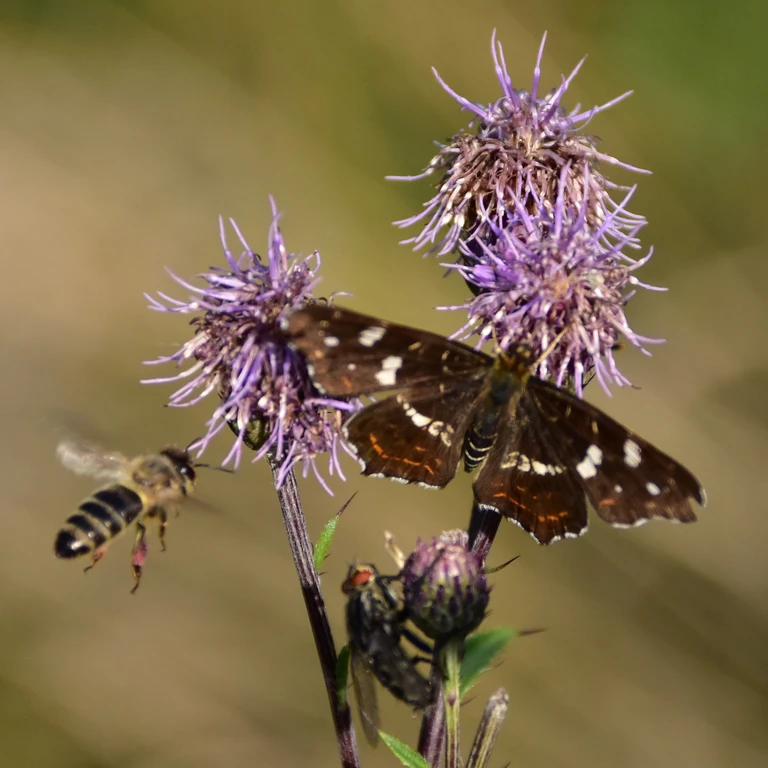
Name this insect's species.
Araschnia levana
